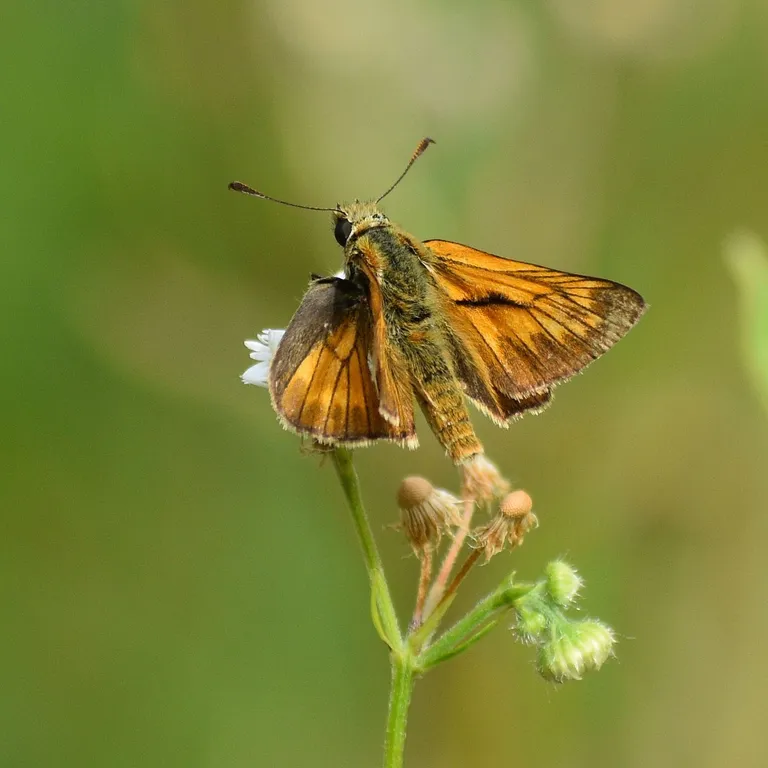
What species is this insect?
Ochlodes sylvanus (also Ochlodes venata)
